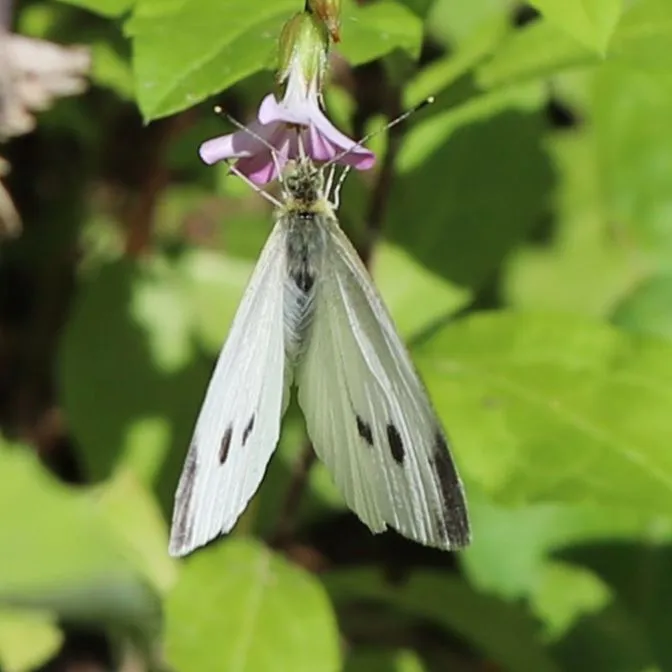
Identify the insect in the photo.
Pieris rapae
